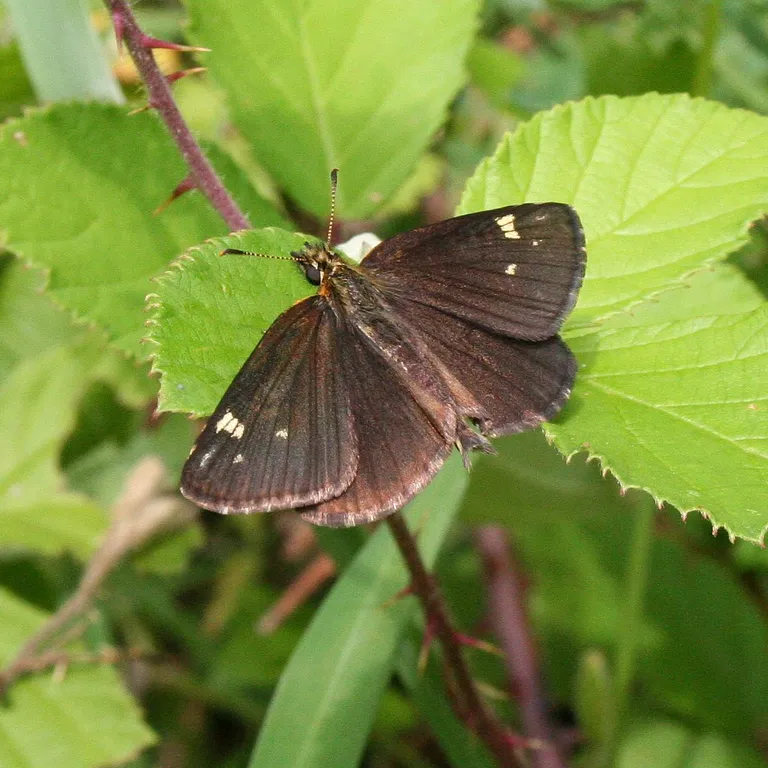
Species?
Heteropterus morpheus
